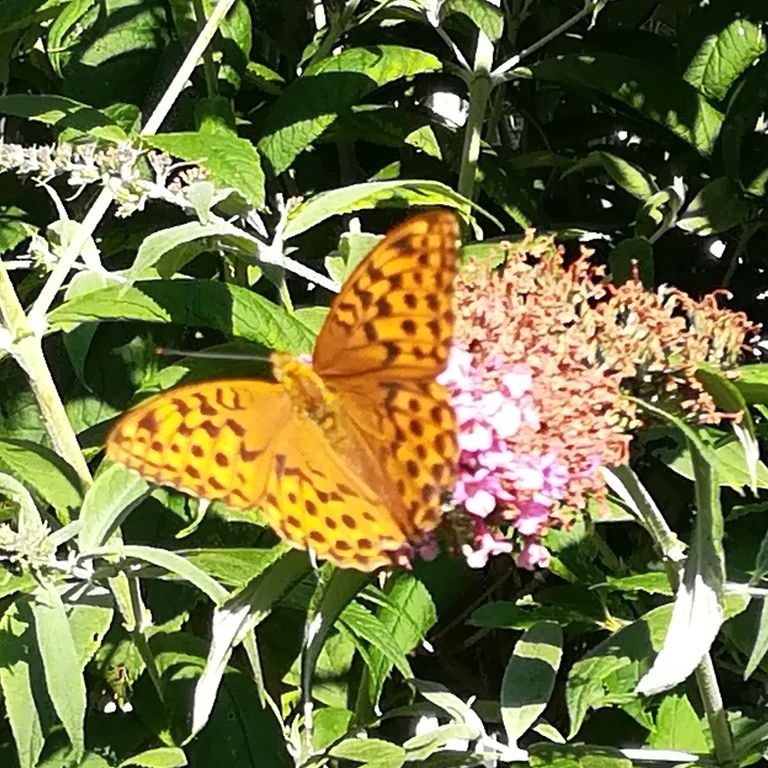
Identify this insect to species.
Argynnis paphia
